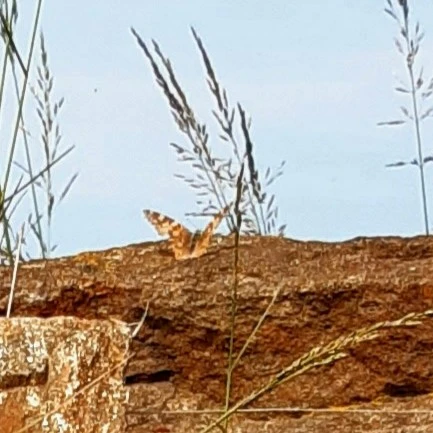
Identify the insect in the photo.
Vanessa cardui
